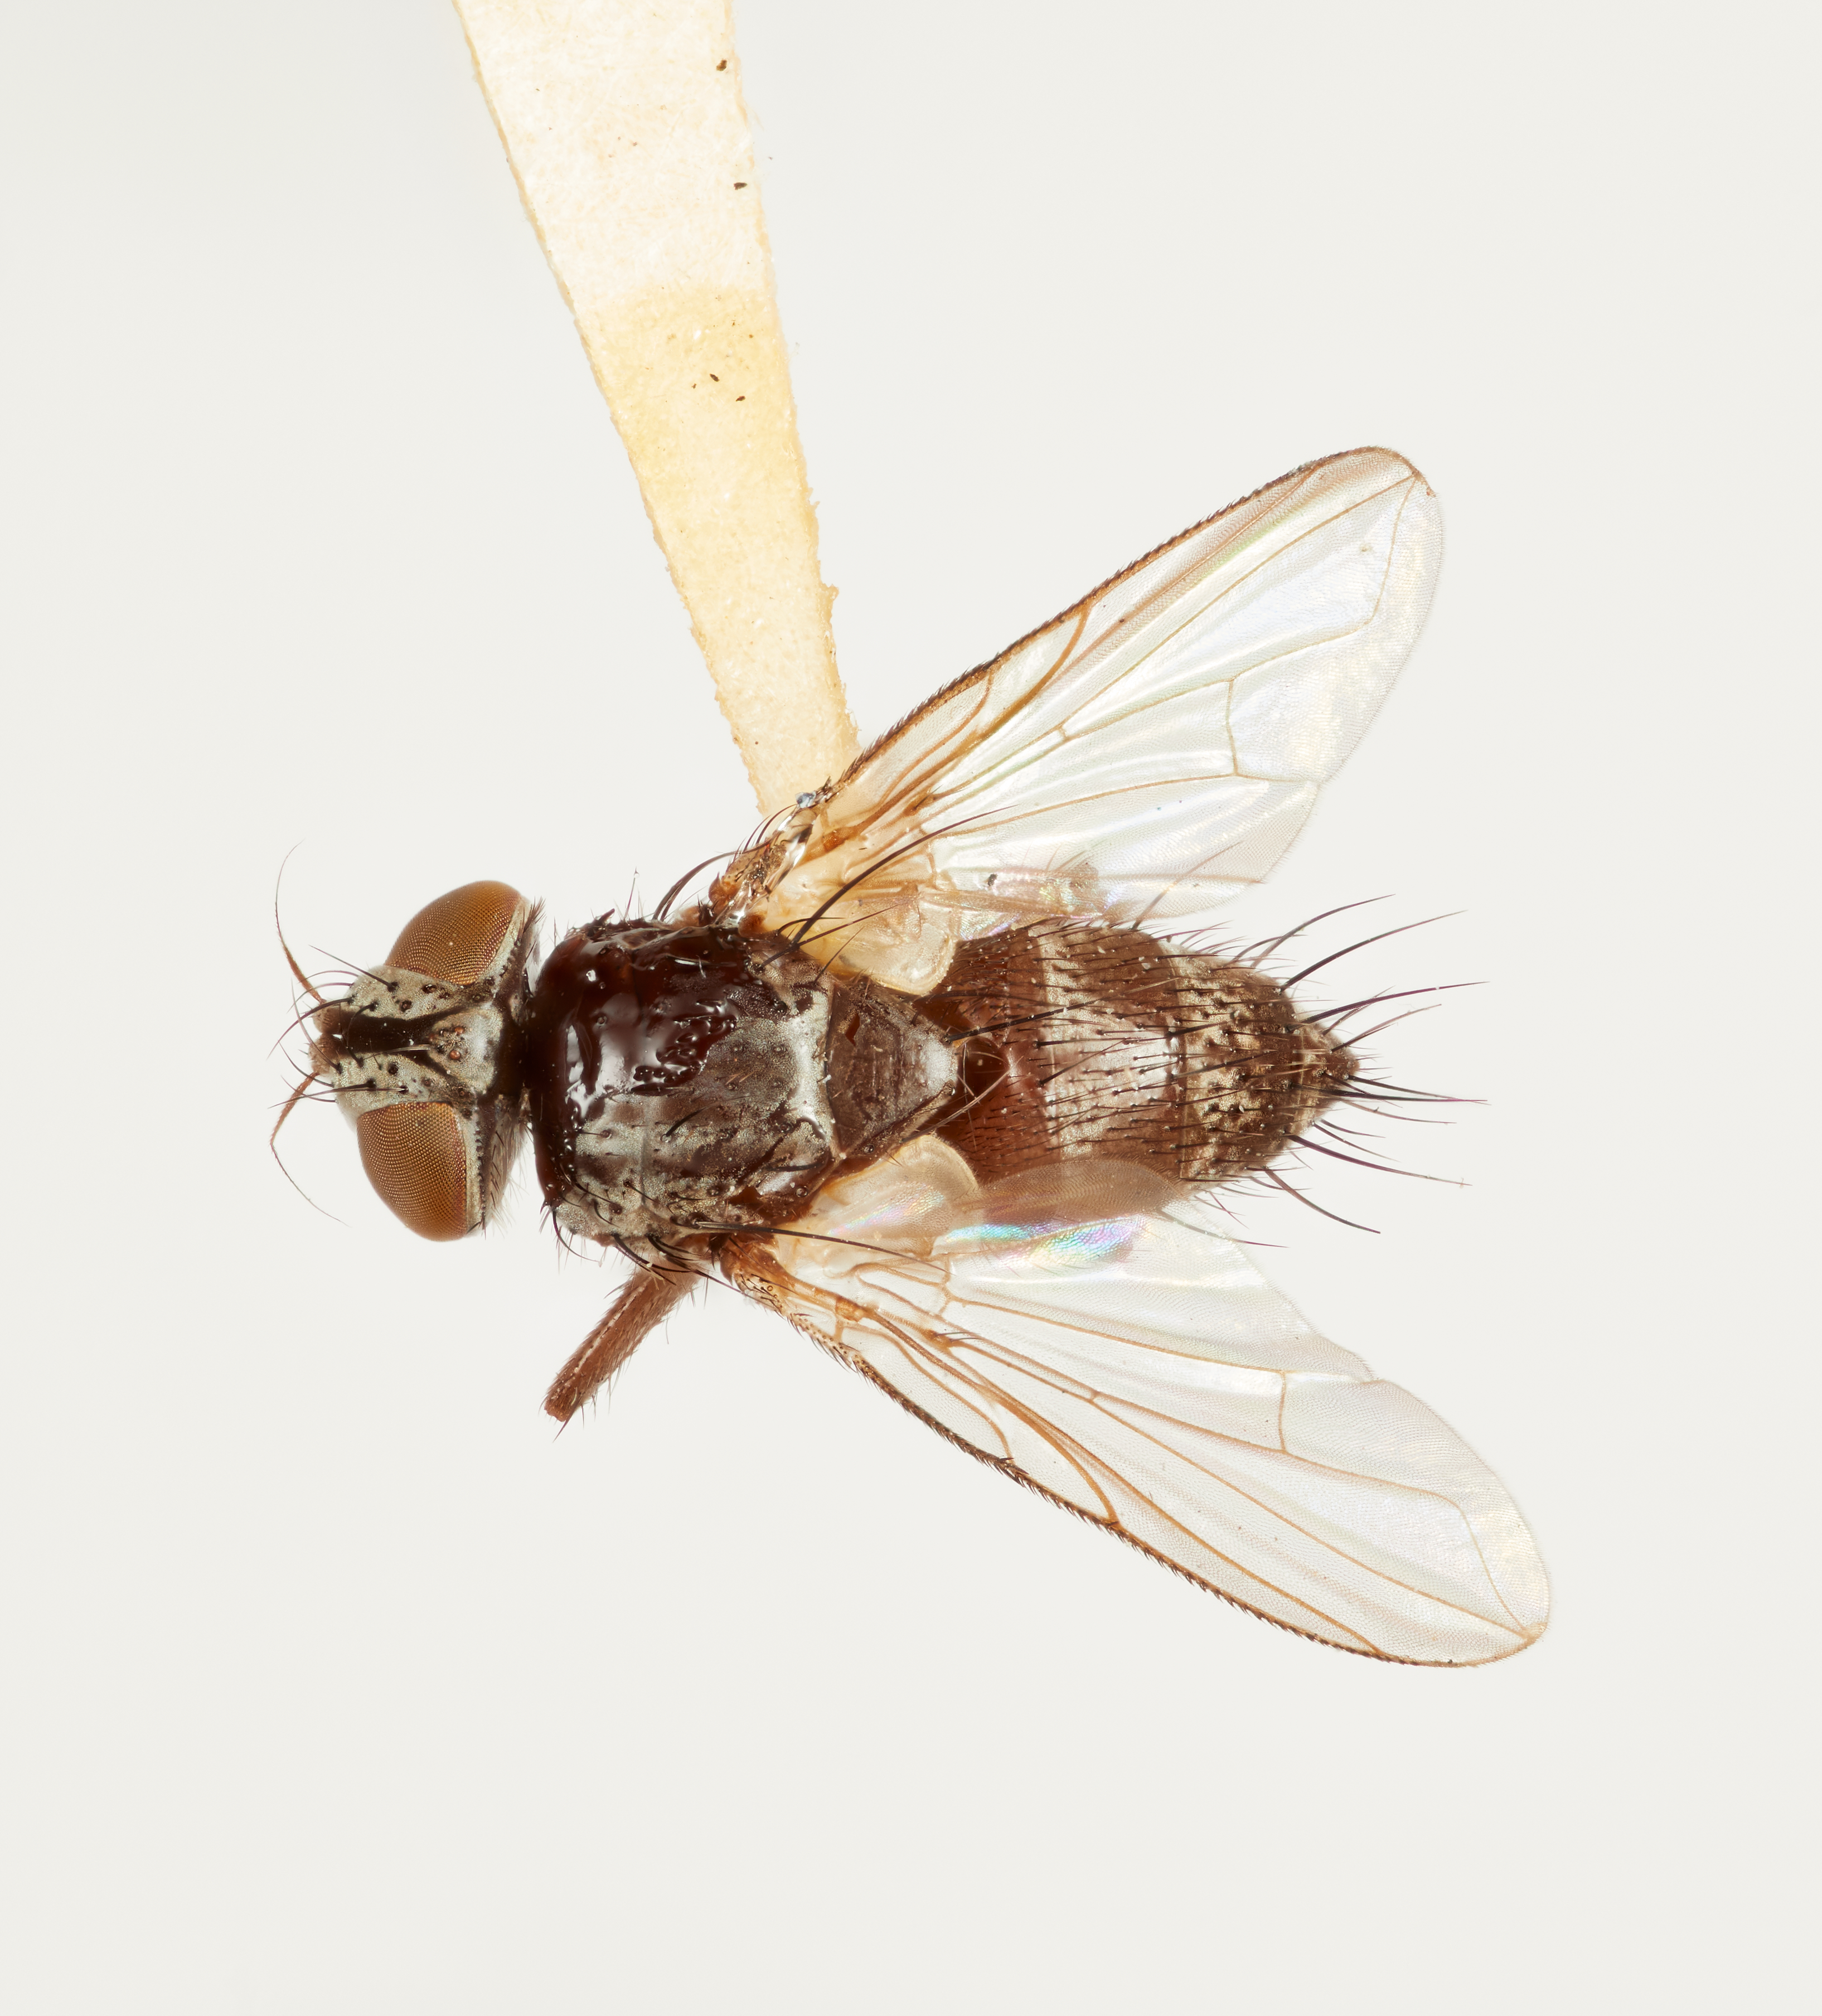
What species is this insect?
Lixophaga mediocris
